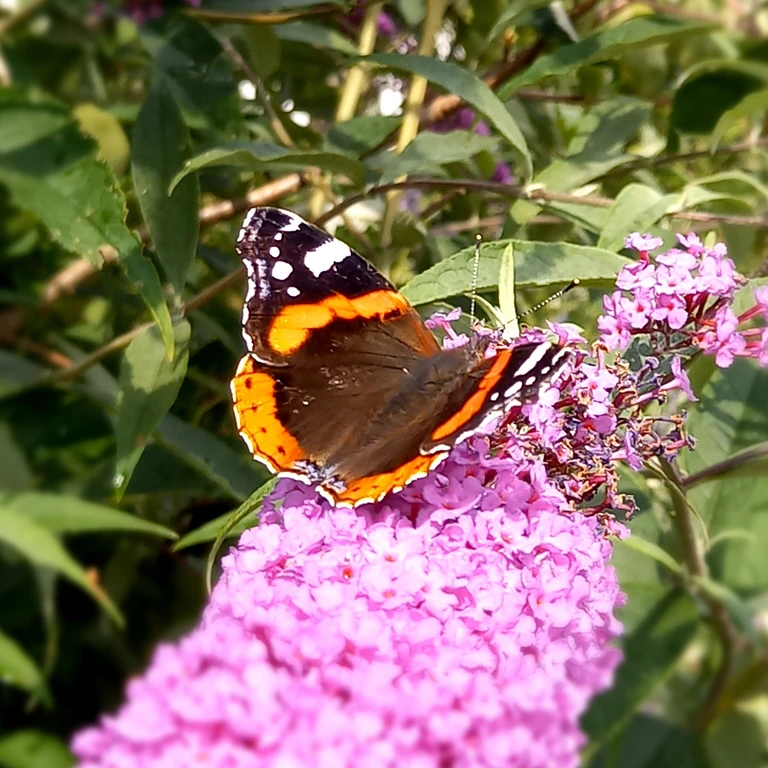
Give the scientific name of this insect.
Vanessa atalanta
